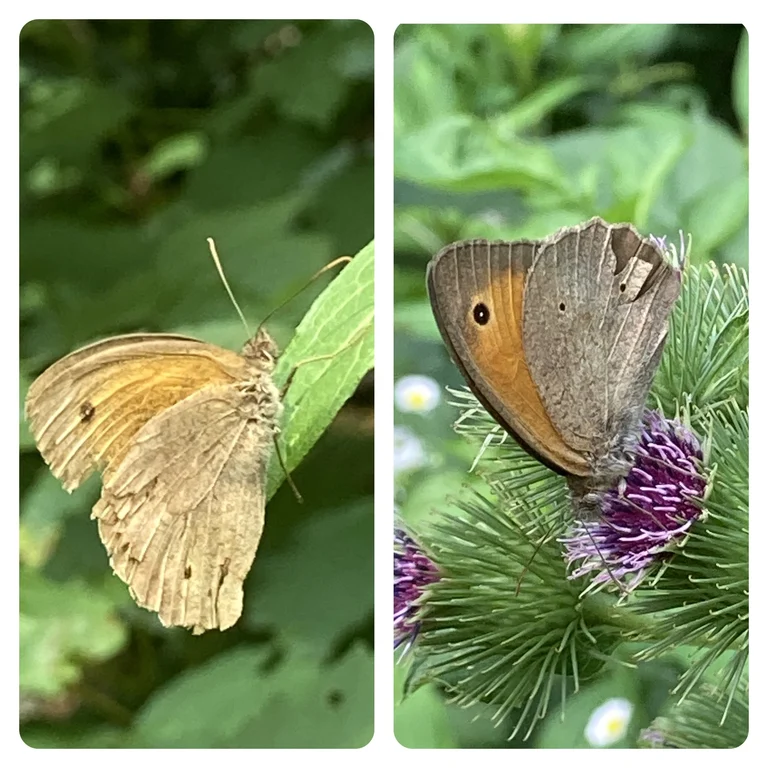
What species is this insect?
Maniola jurtina
